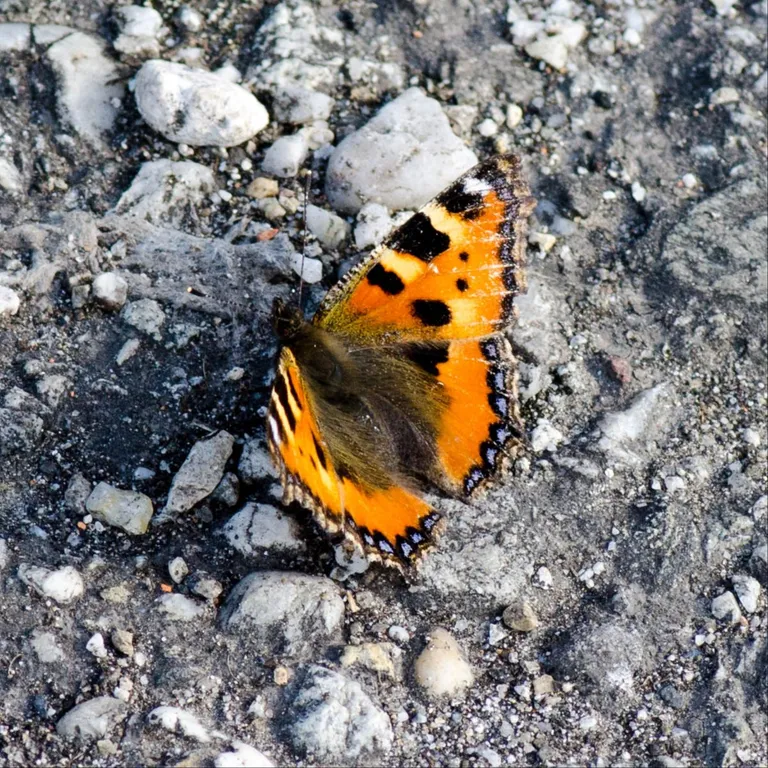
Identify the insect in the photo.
Aglais urticae
